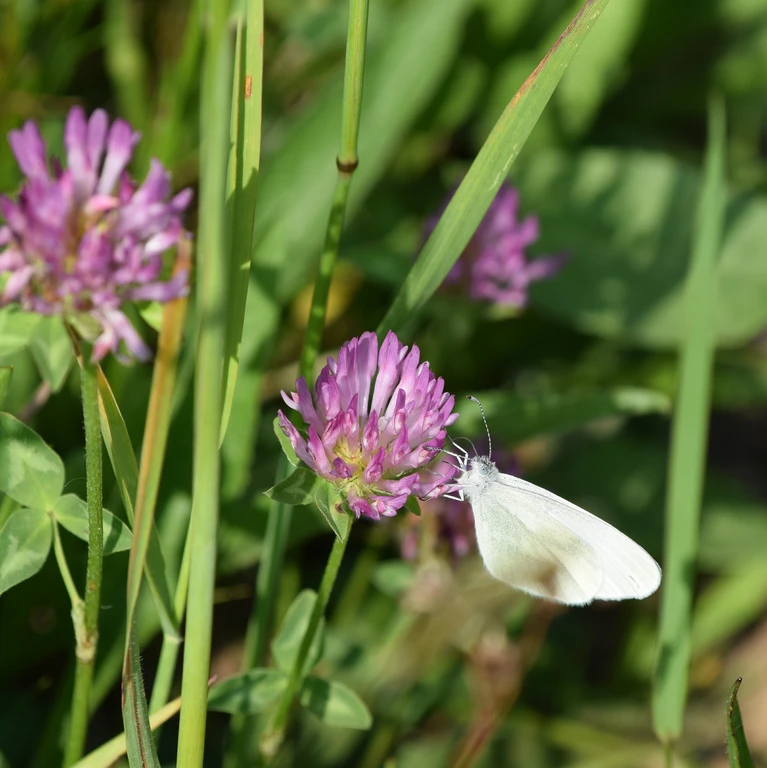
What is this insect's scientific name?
Leptidea sinapis/juvernica
